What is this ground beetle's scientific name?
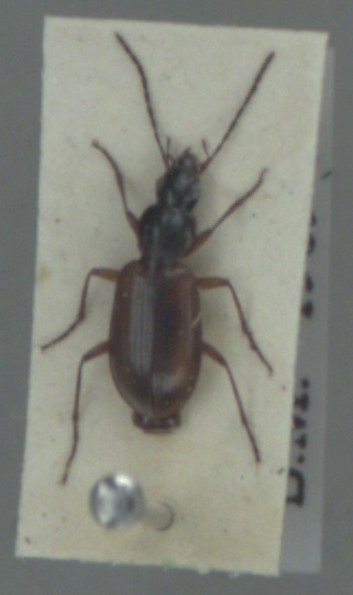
Agonum thoreyi
